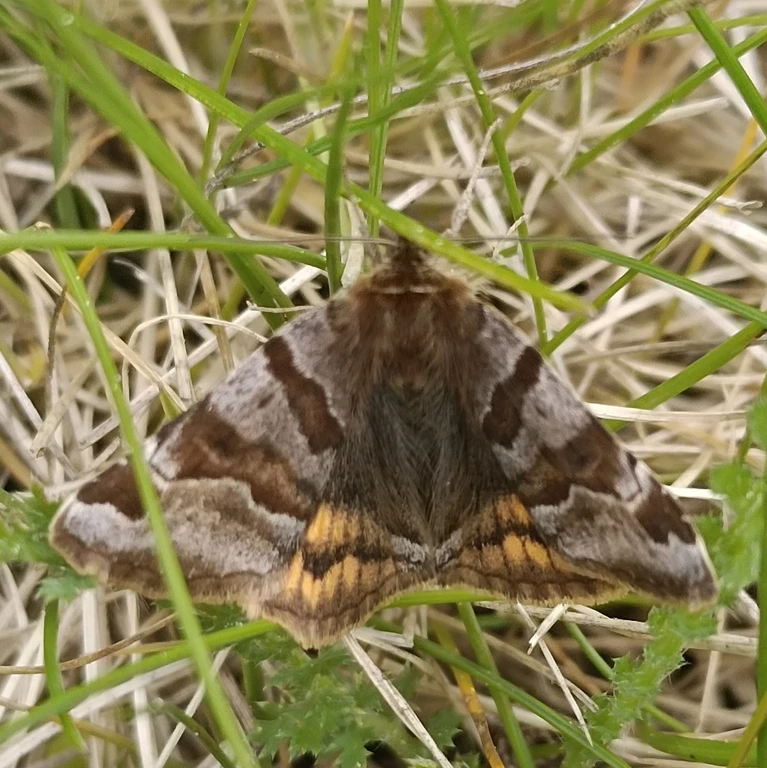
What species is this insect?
Euclidia glyphica
